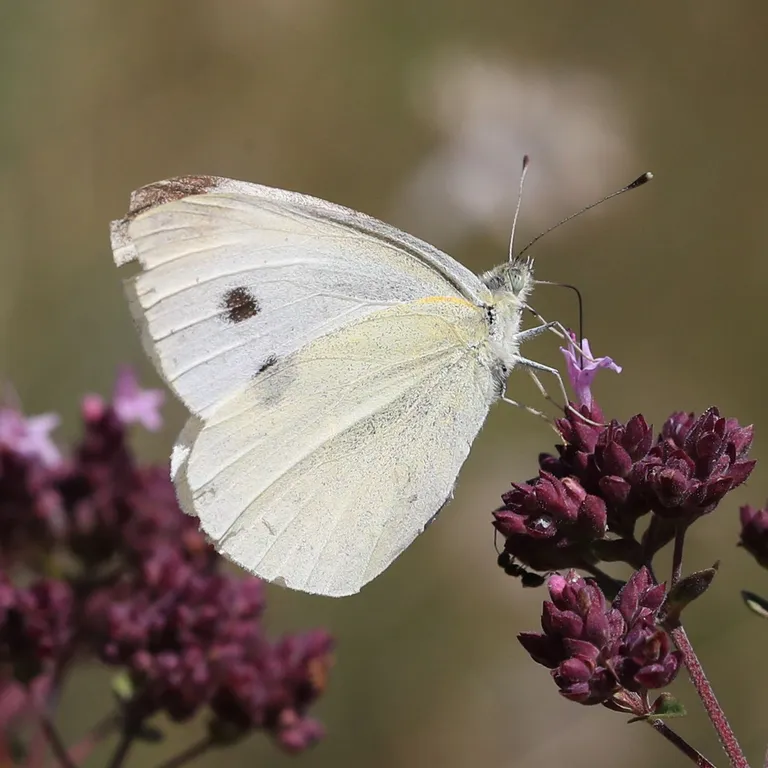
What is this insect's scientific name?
Pieris rapae
